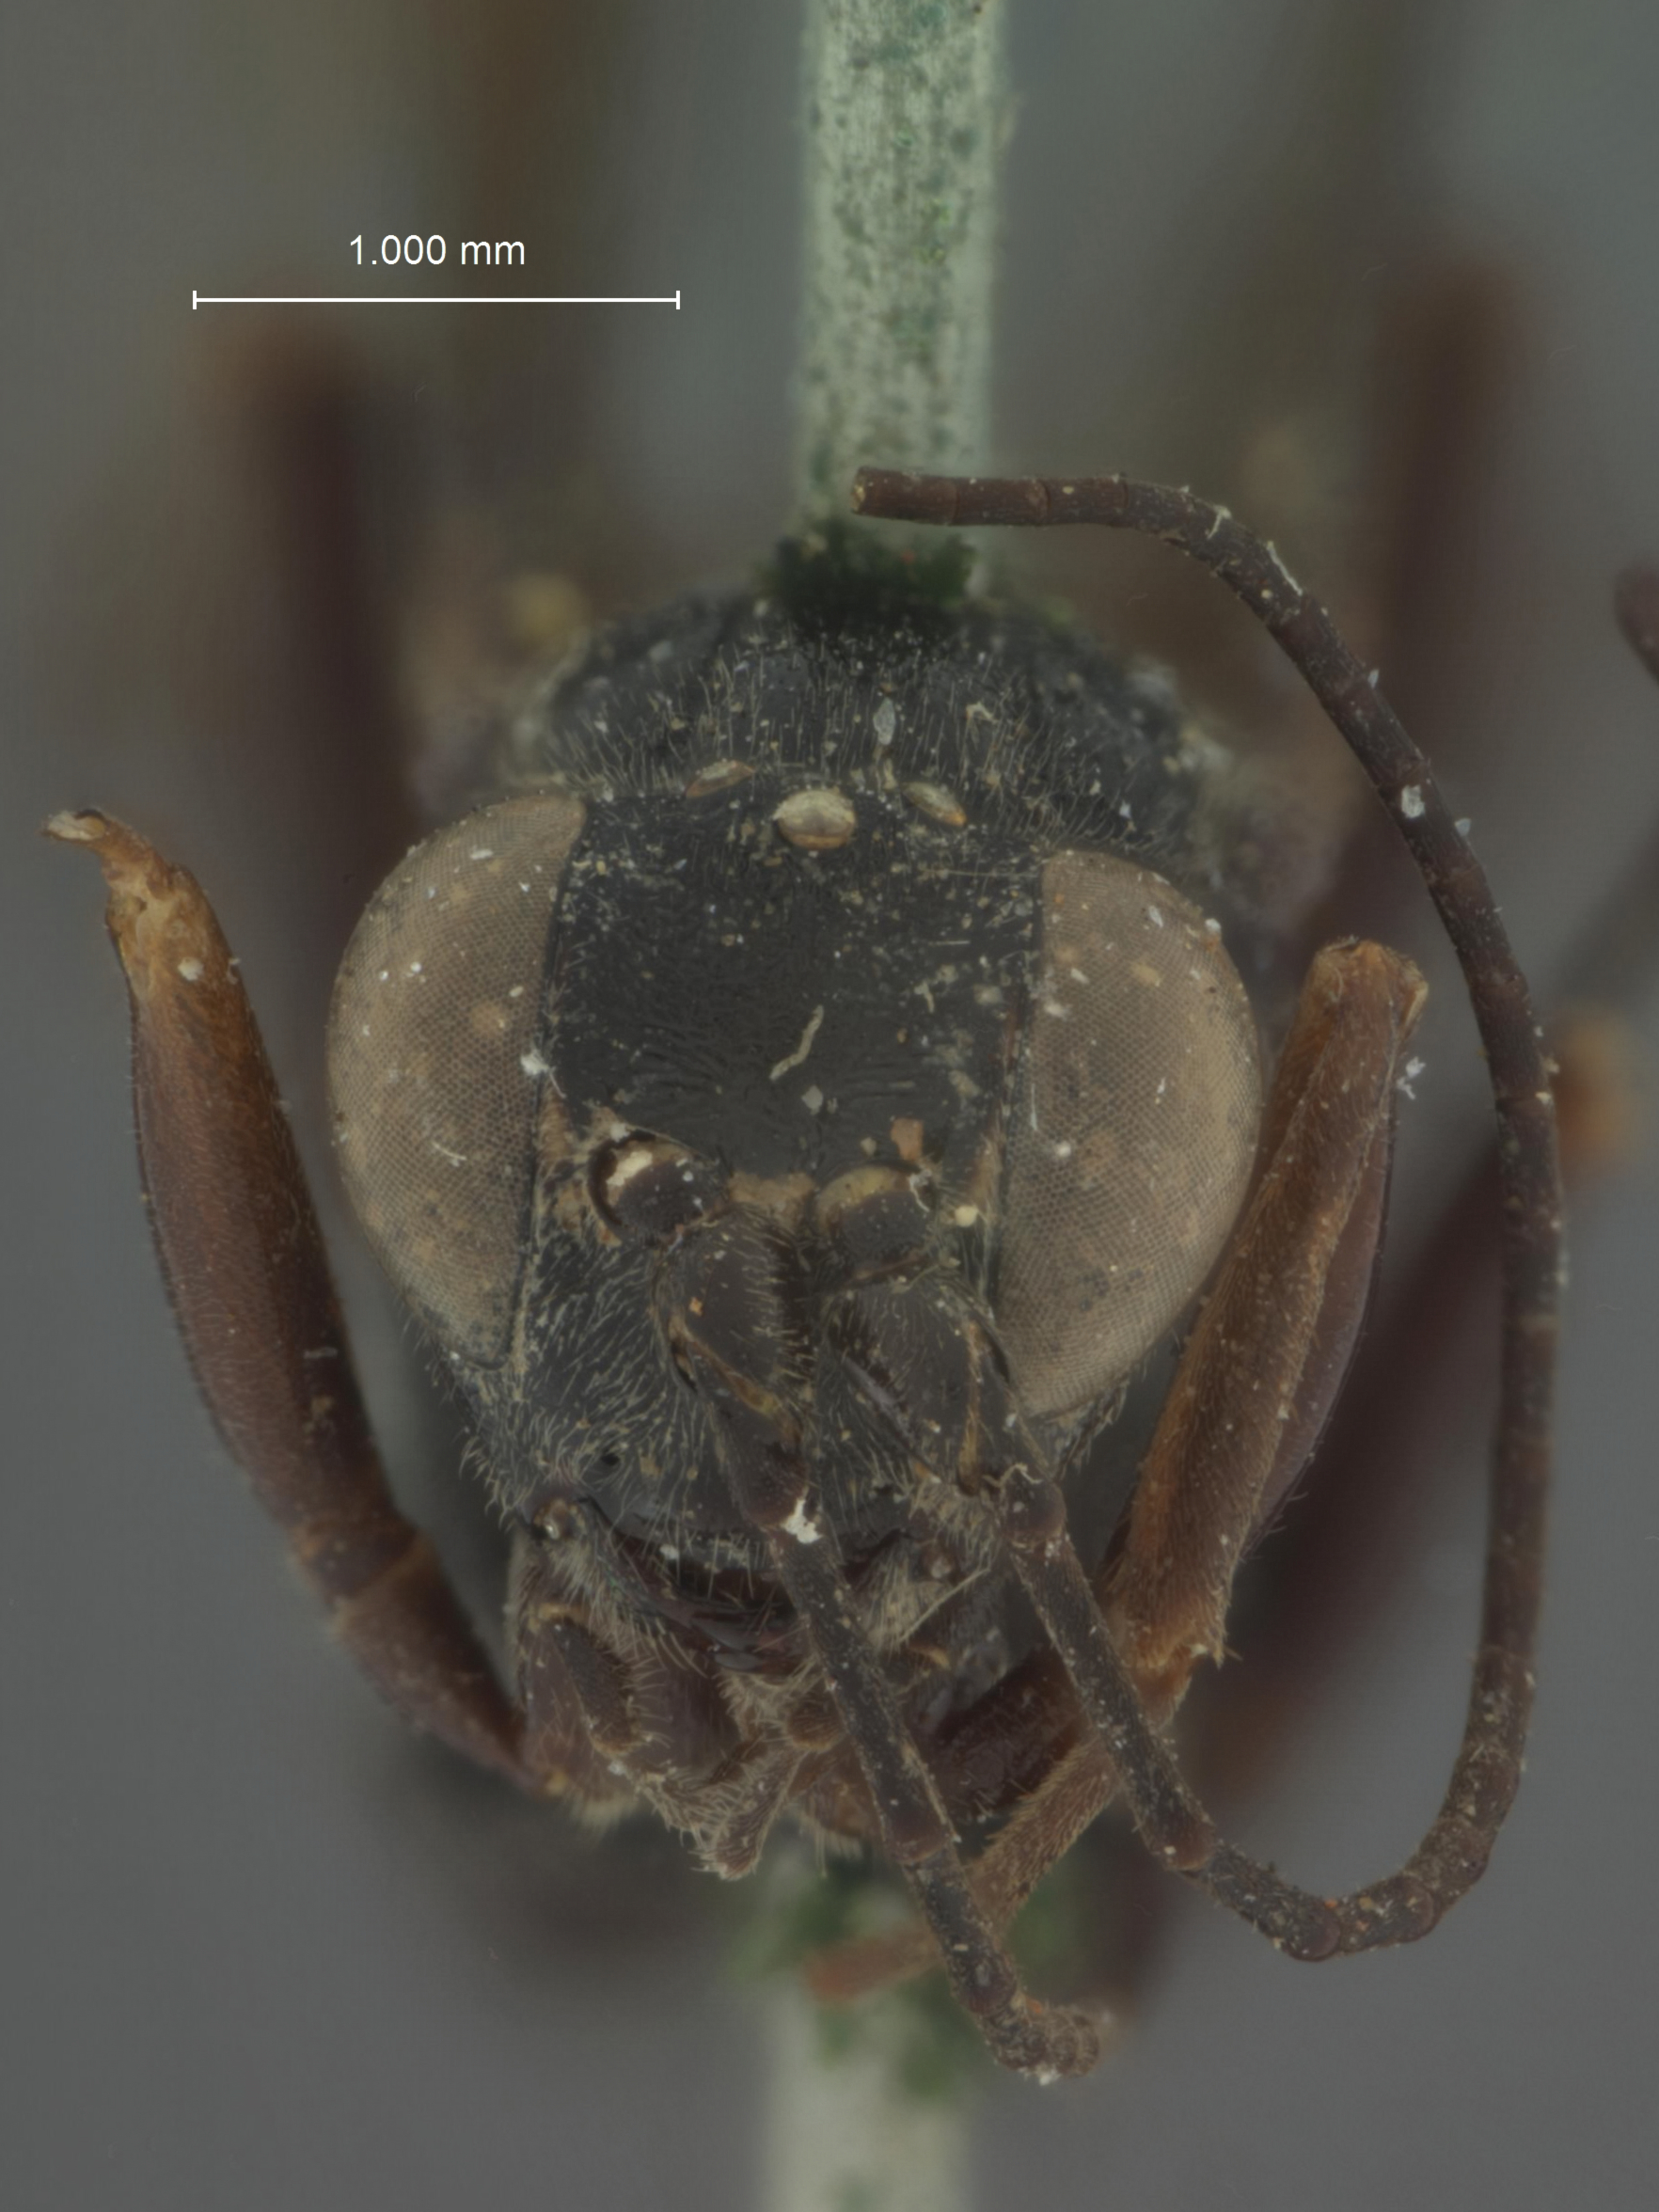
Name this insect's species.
Cryptus coloradensis
